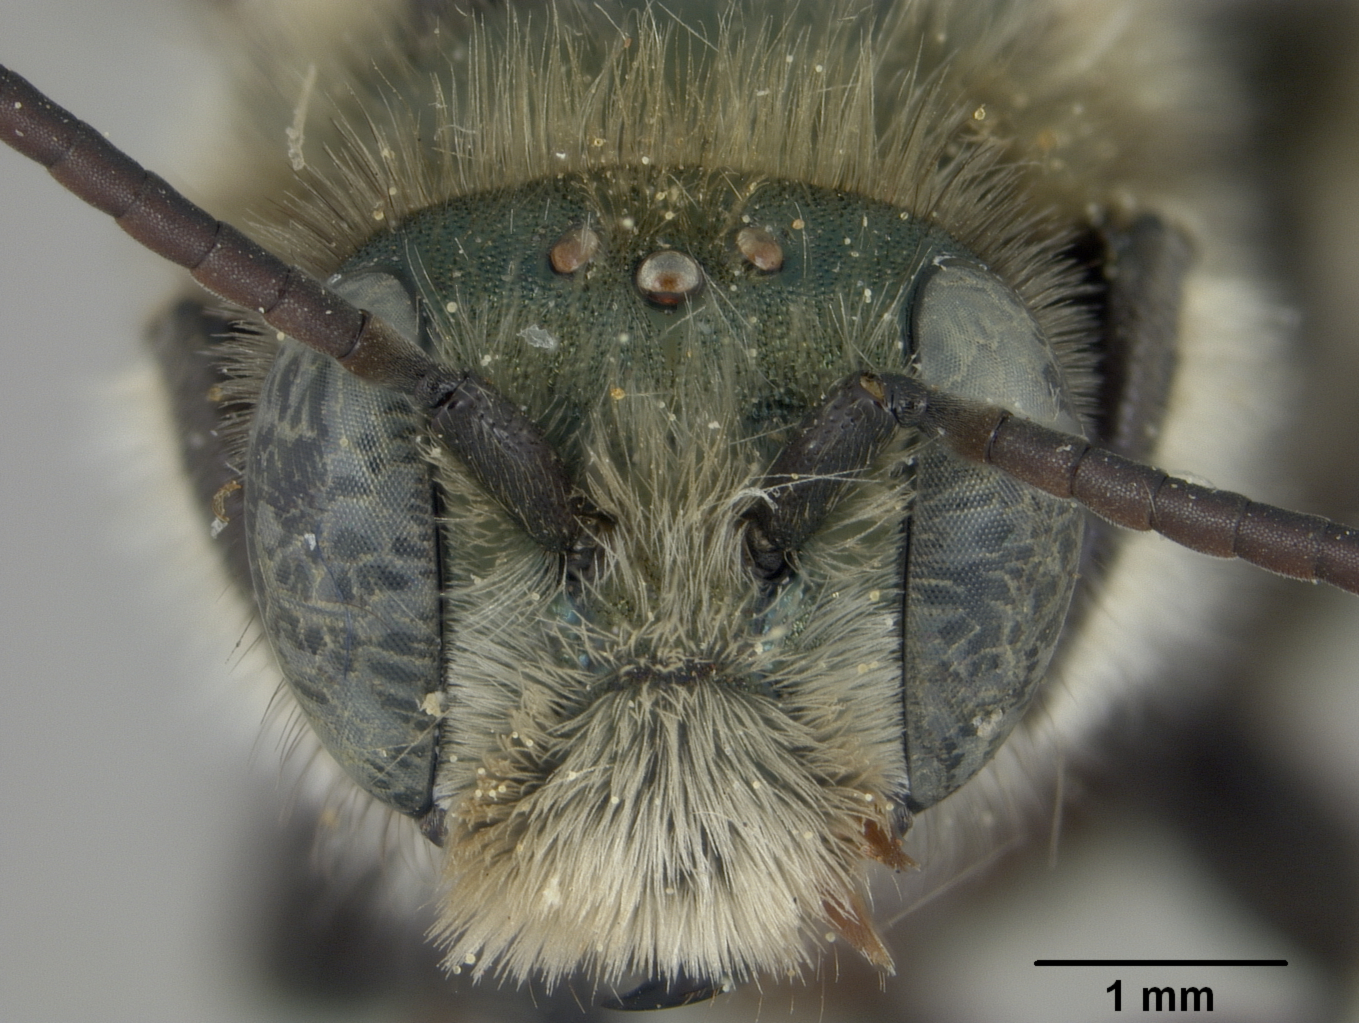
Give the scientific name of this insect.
Osmia alpestris
